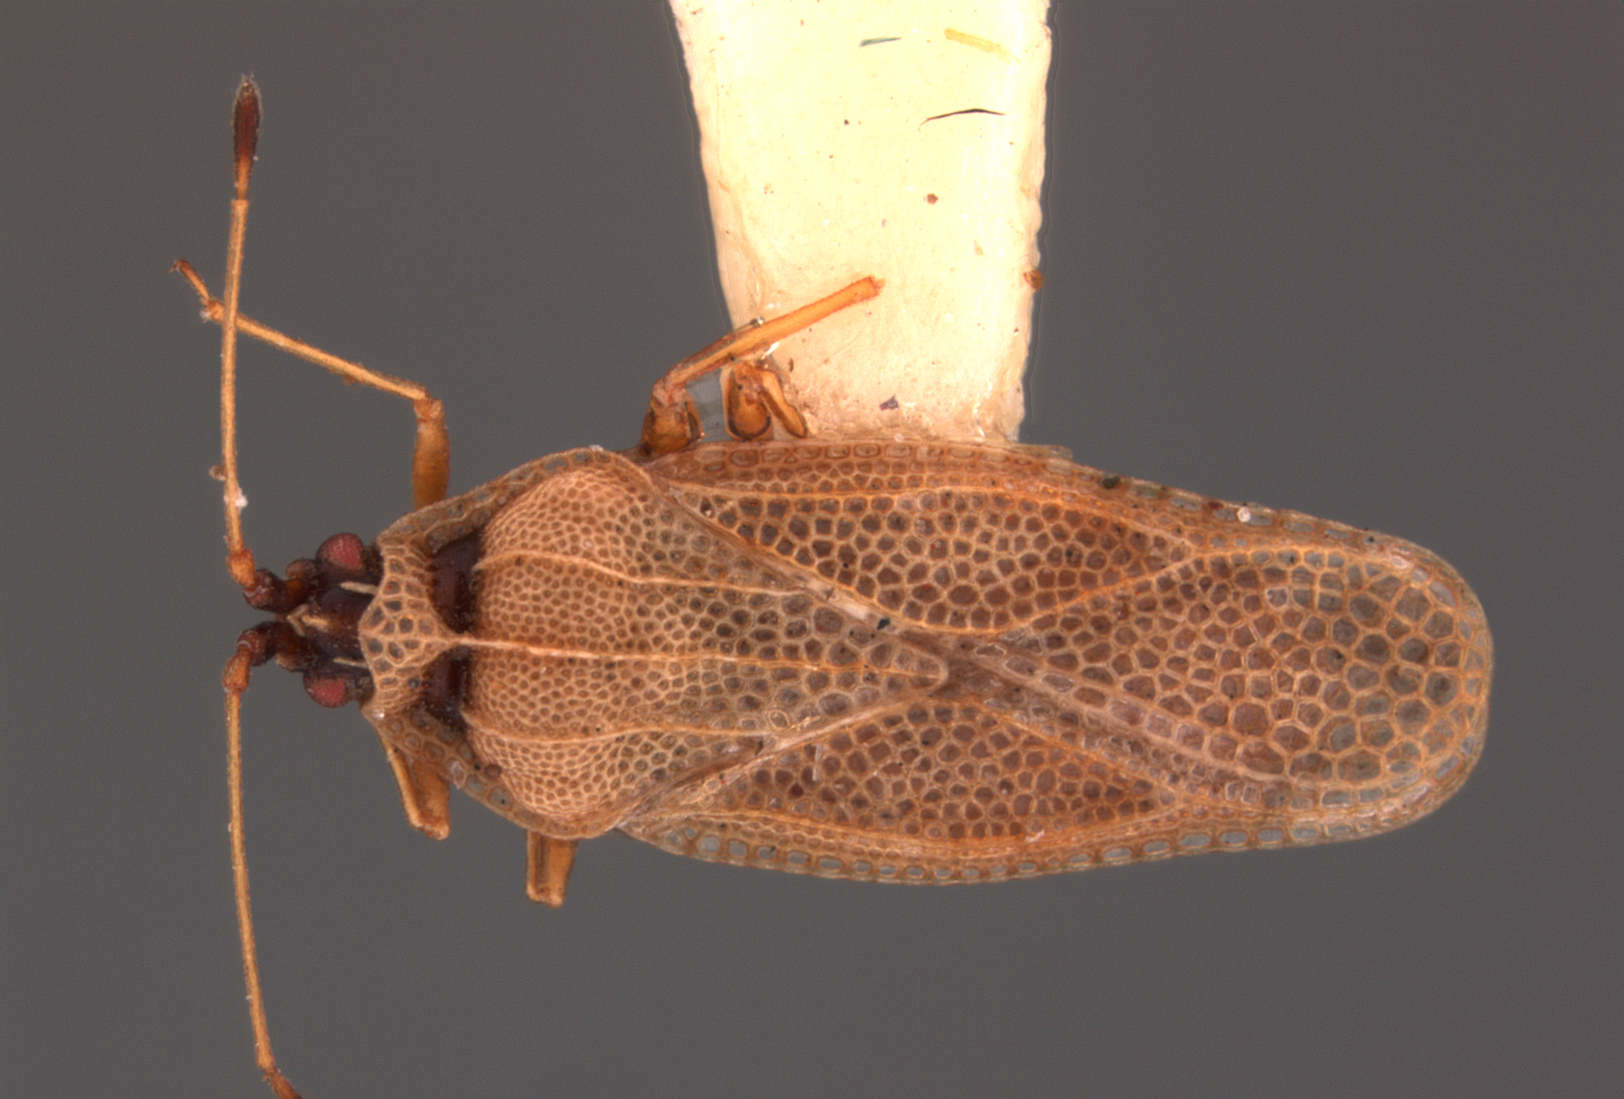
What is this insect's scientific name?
Ulonemia plesia
